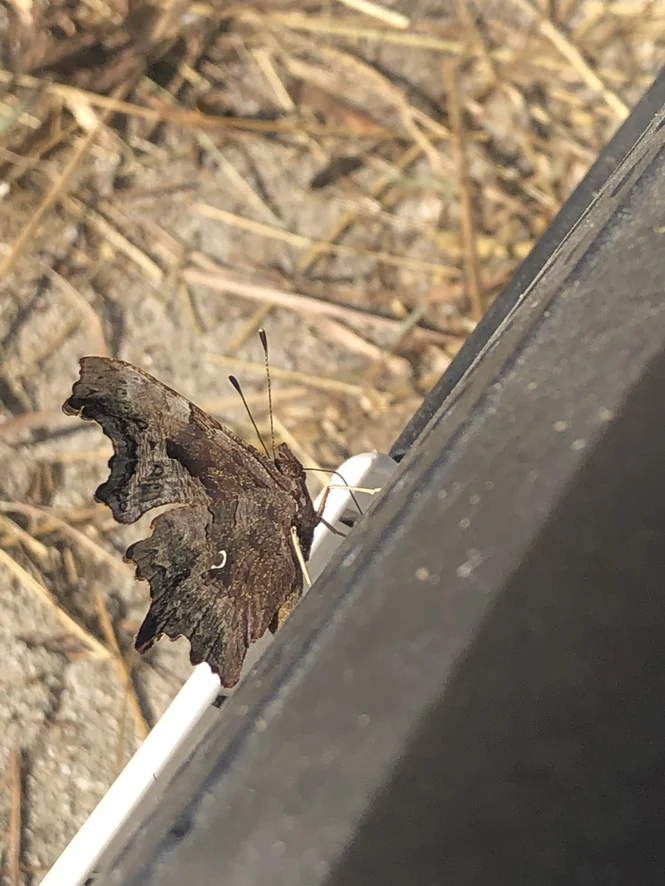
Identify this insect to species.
Polygonia c-album
